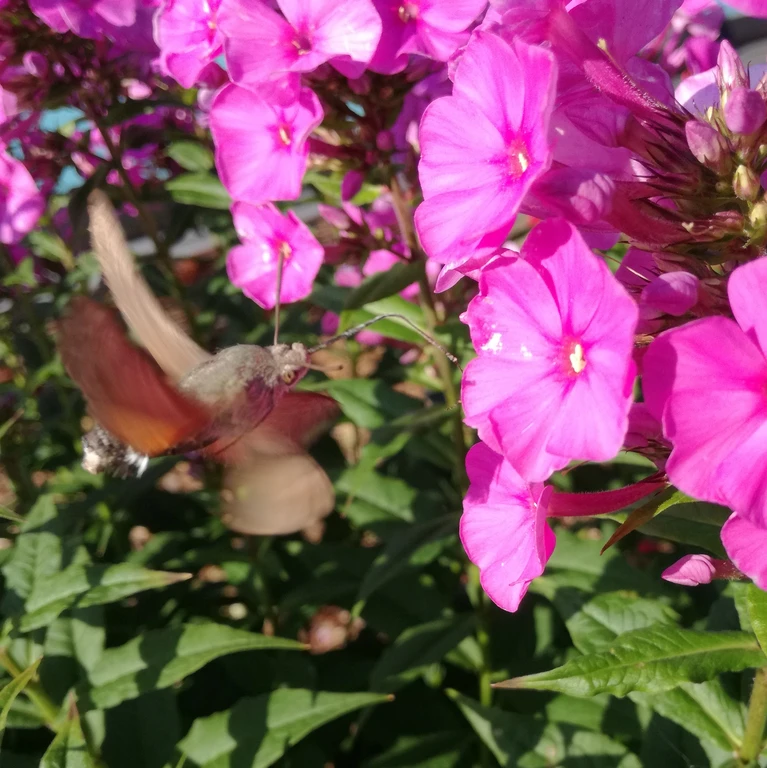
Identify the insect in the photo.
Macroglossum stellatarum
